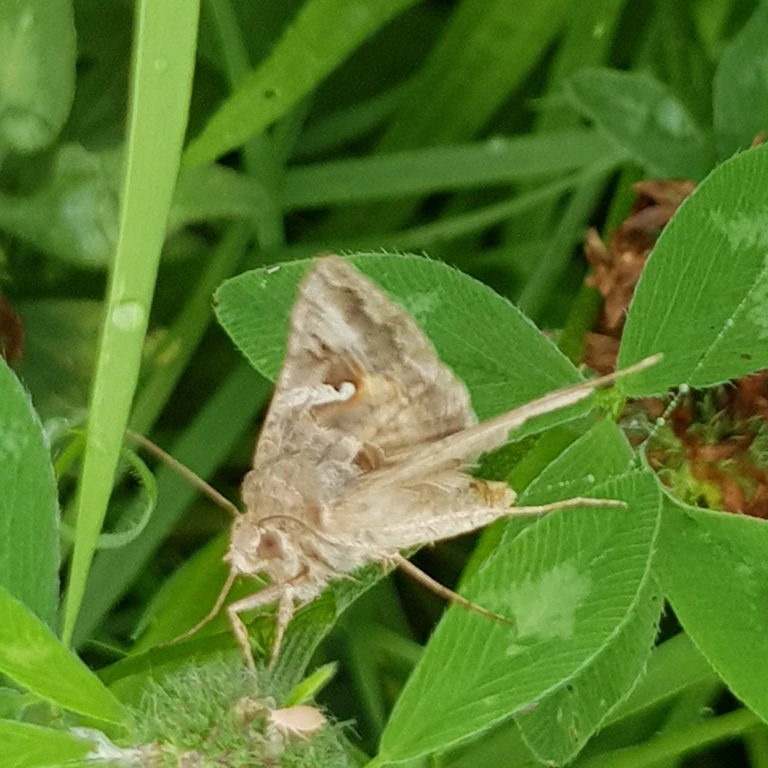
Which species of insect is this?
Autographa gamma
